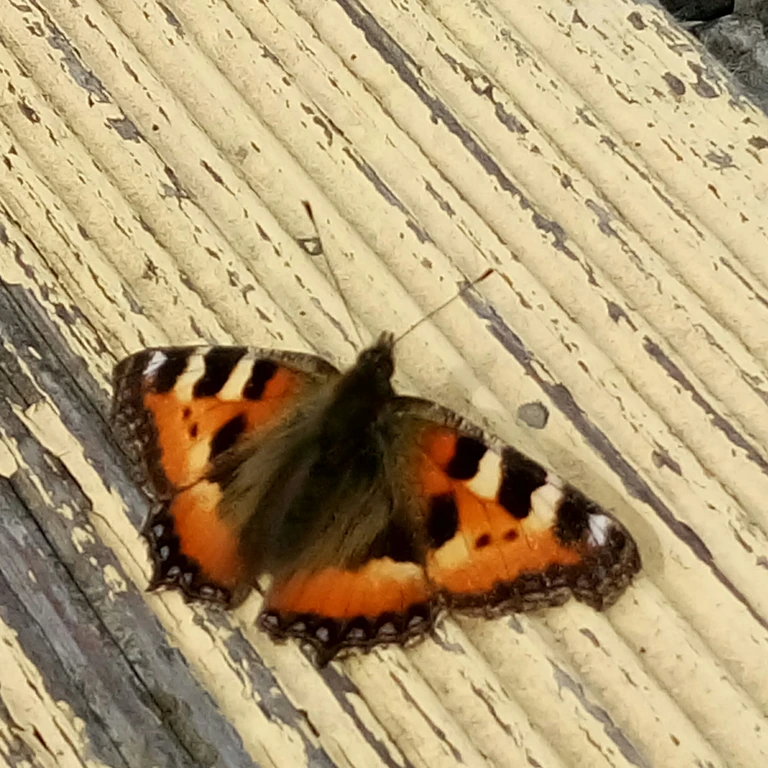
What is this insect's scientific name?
Aglais urticae
